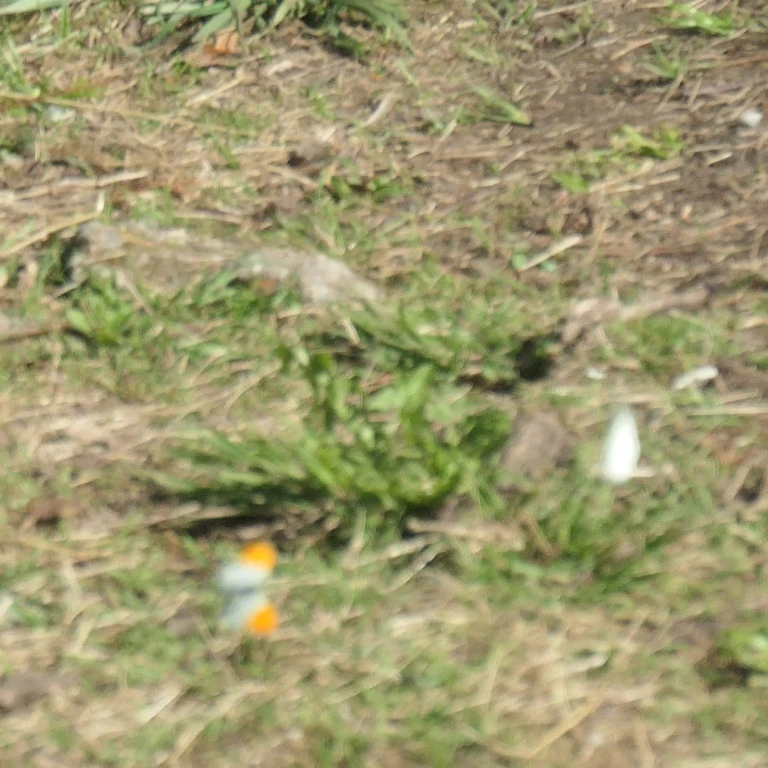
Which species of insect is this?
Anthocharis cardamines
